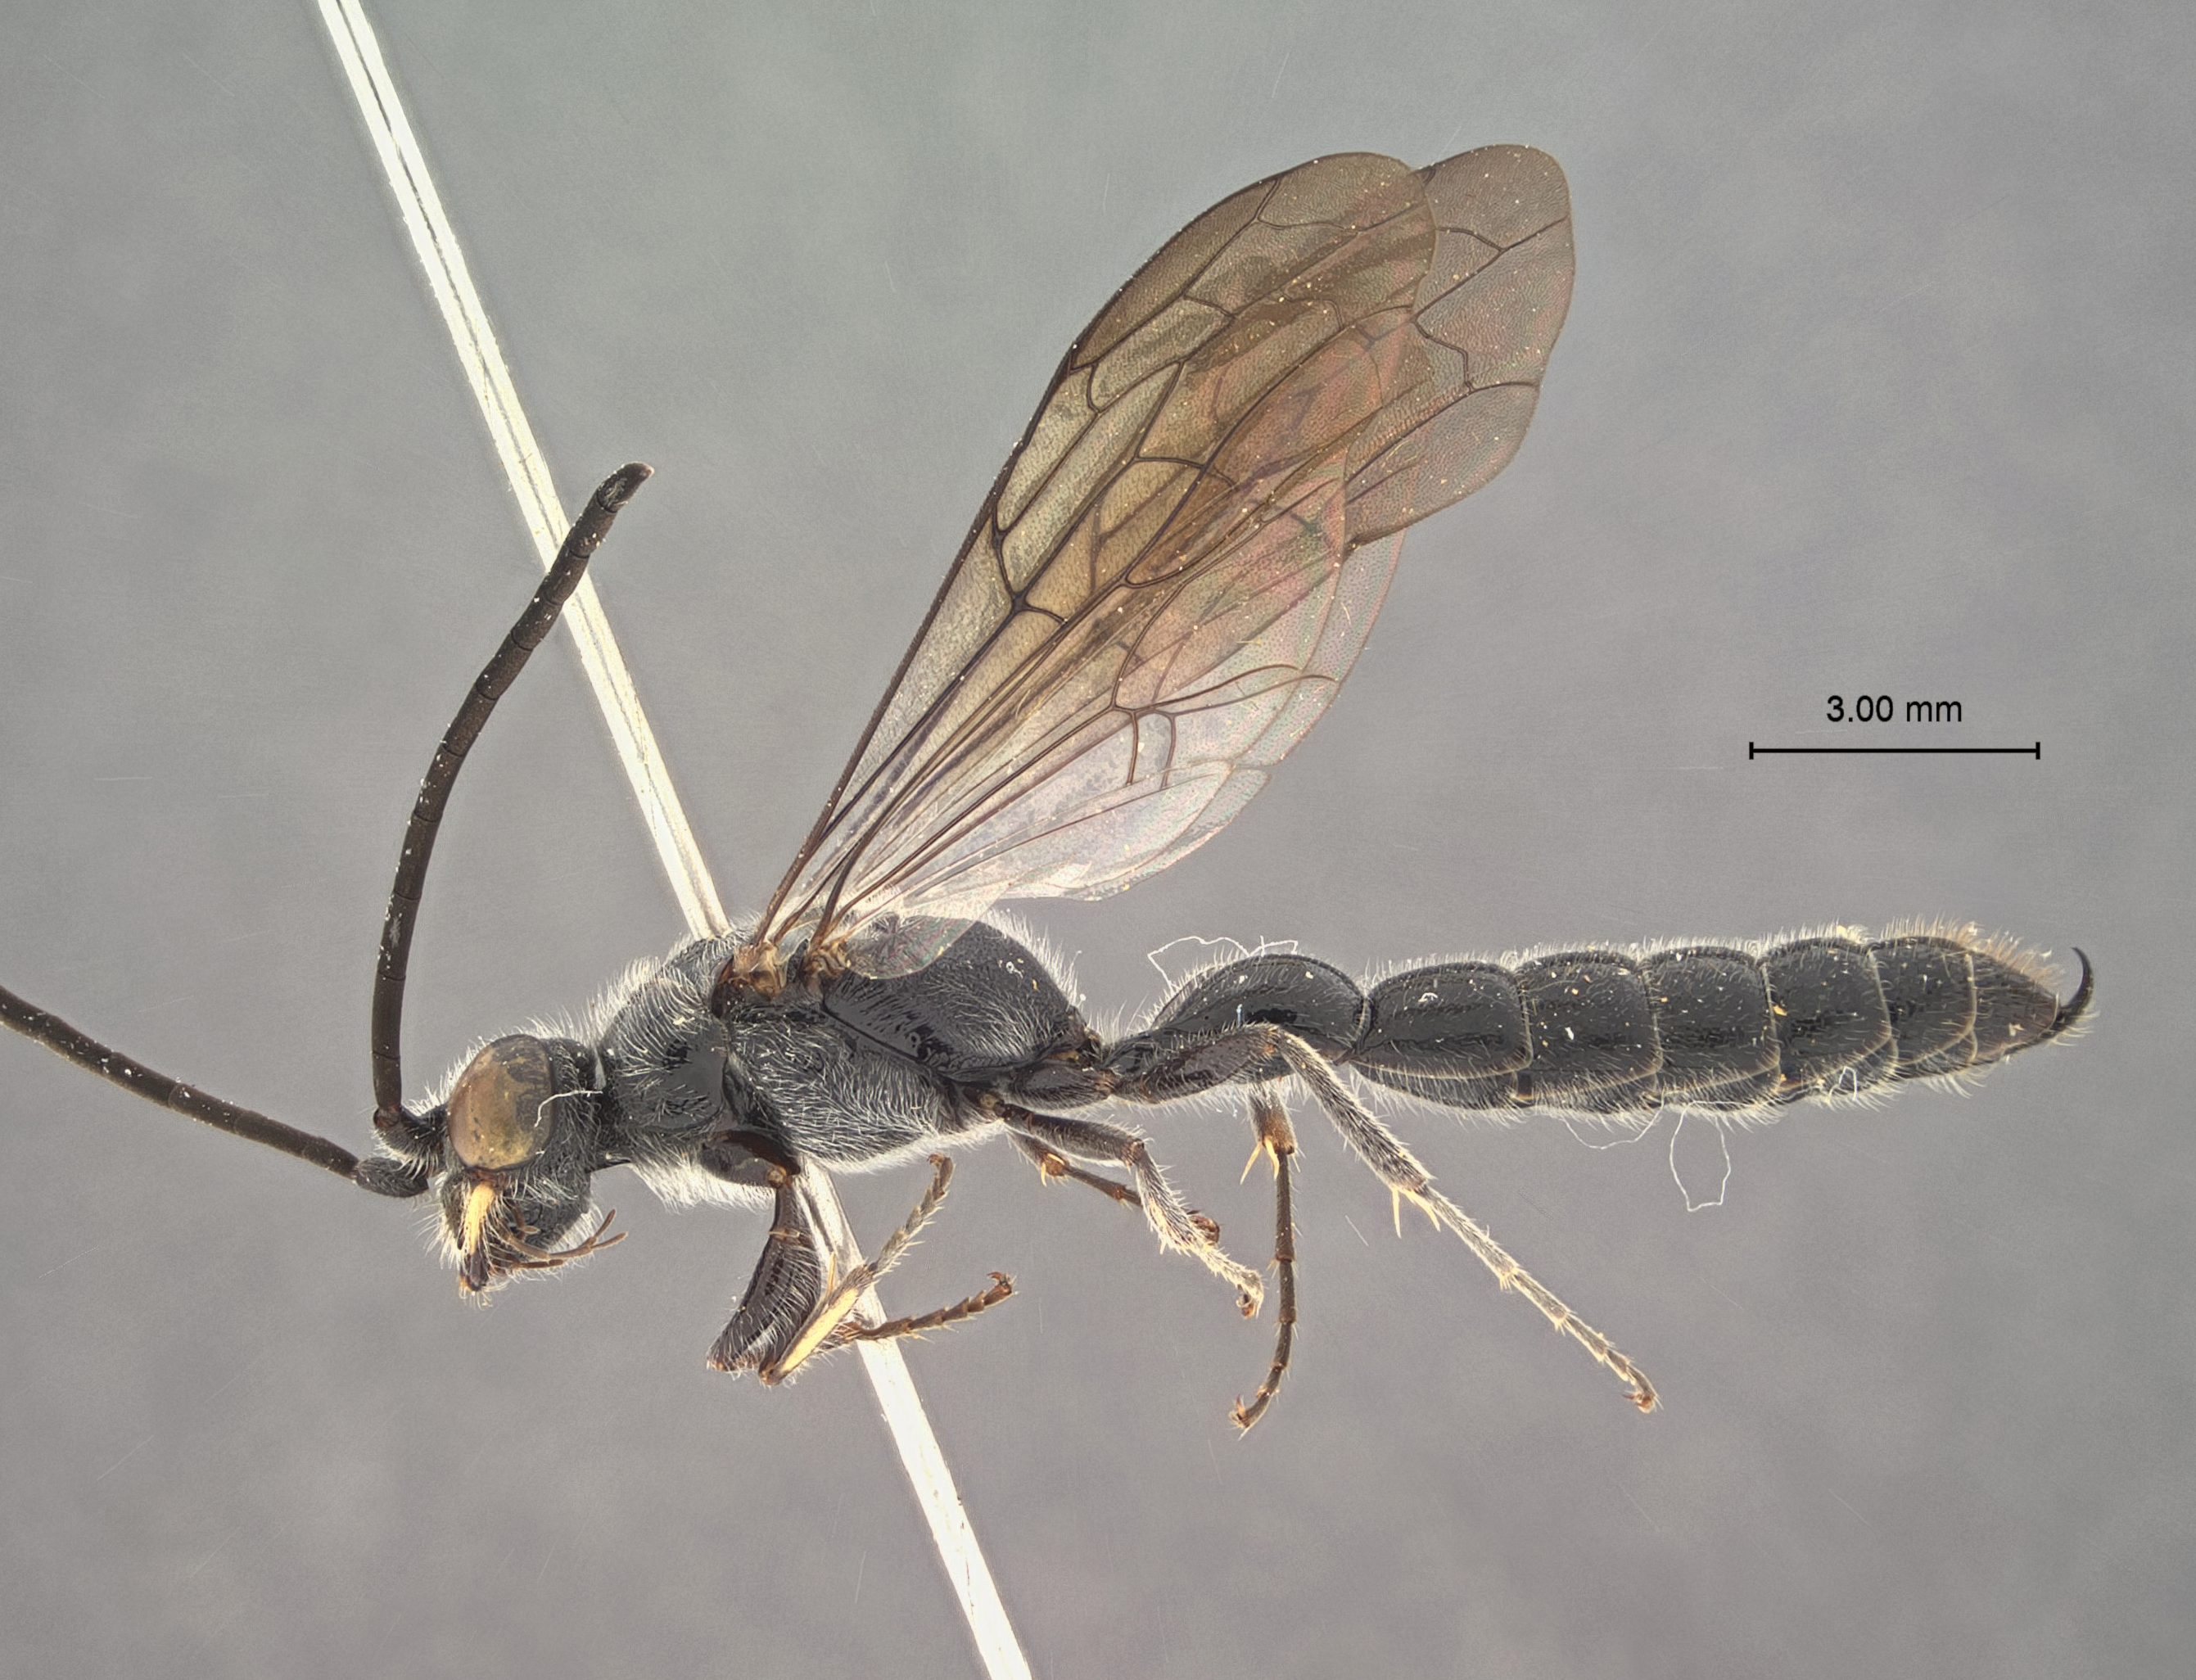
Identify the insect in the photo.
Mesa alishana
